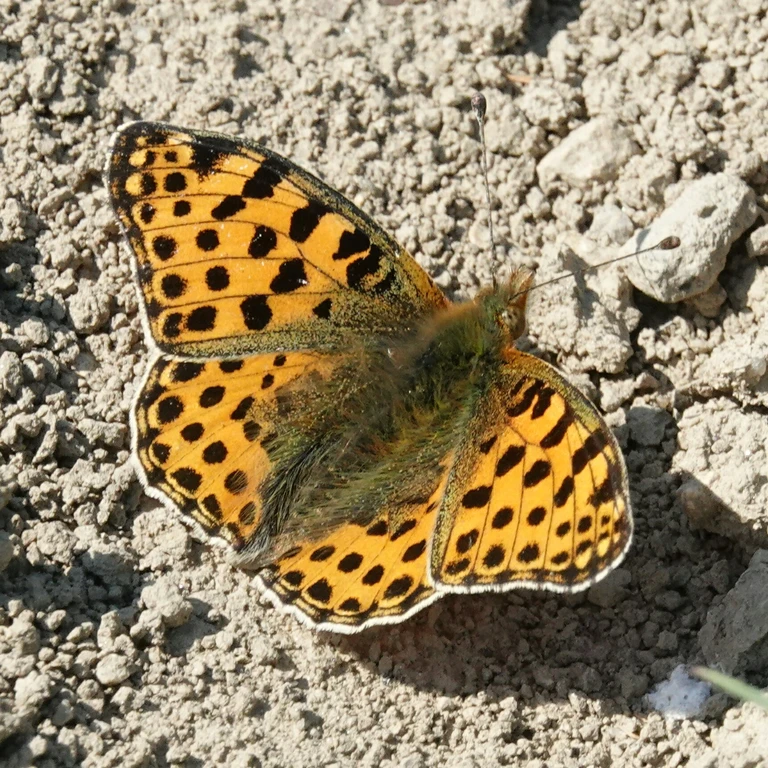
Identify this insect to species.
Issoria lathonia
